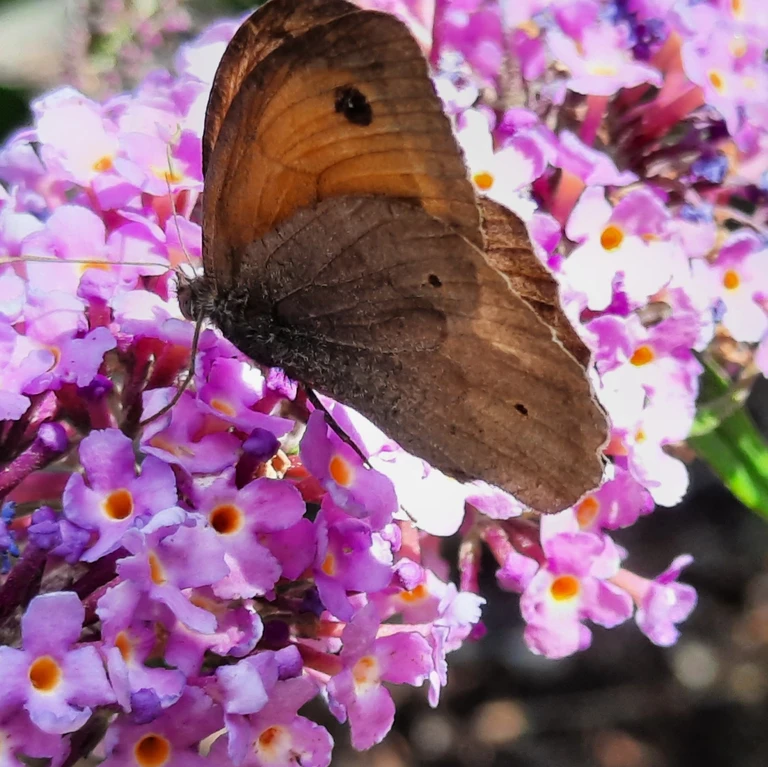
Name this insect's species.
Maniola jurtina
